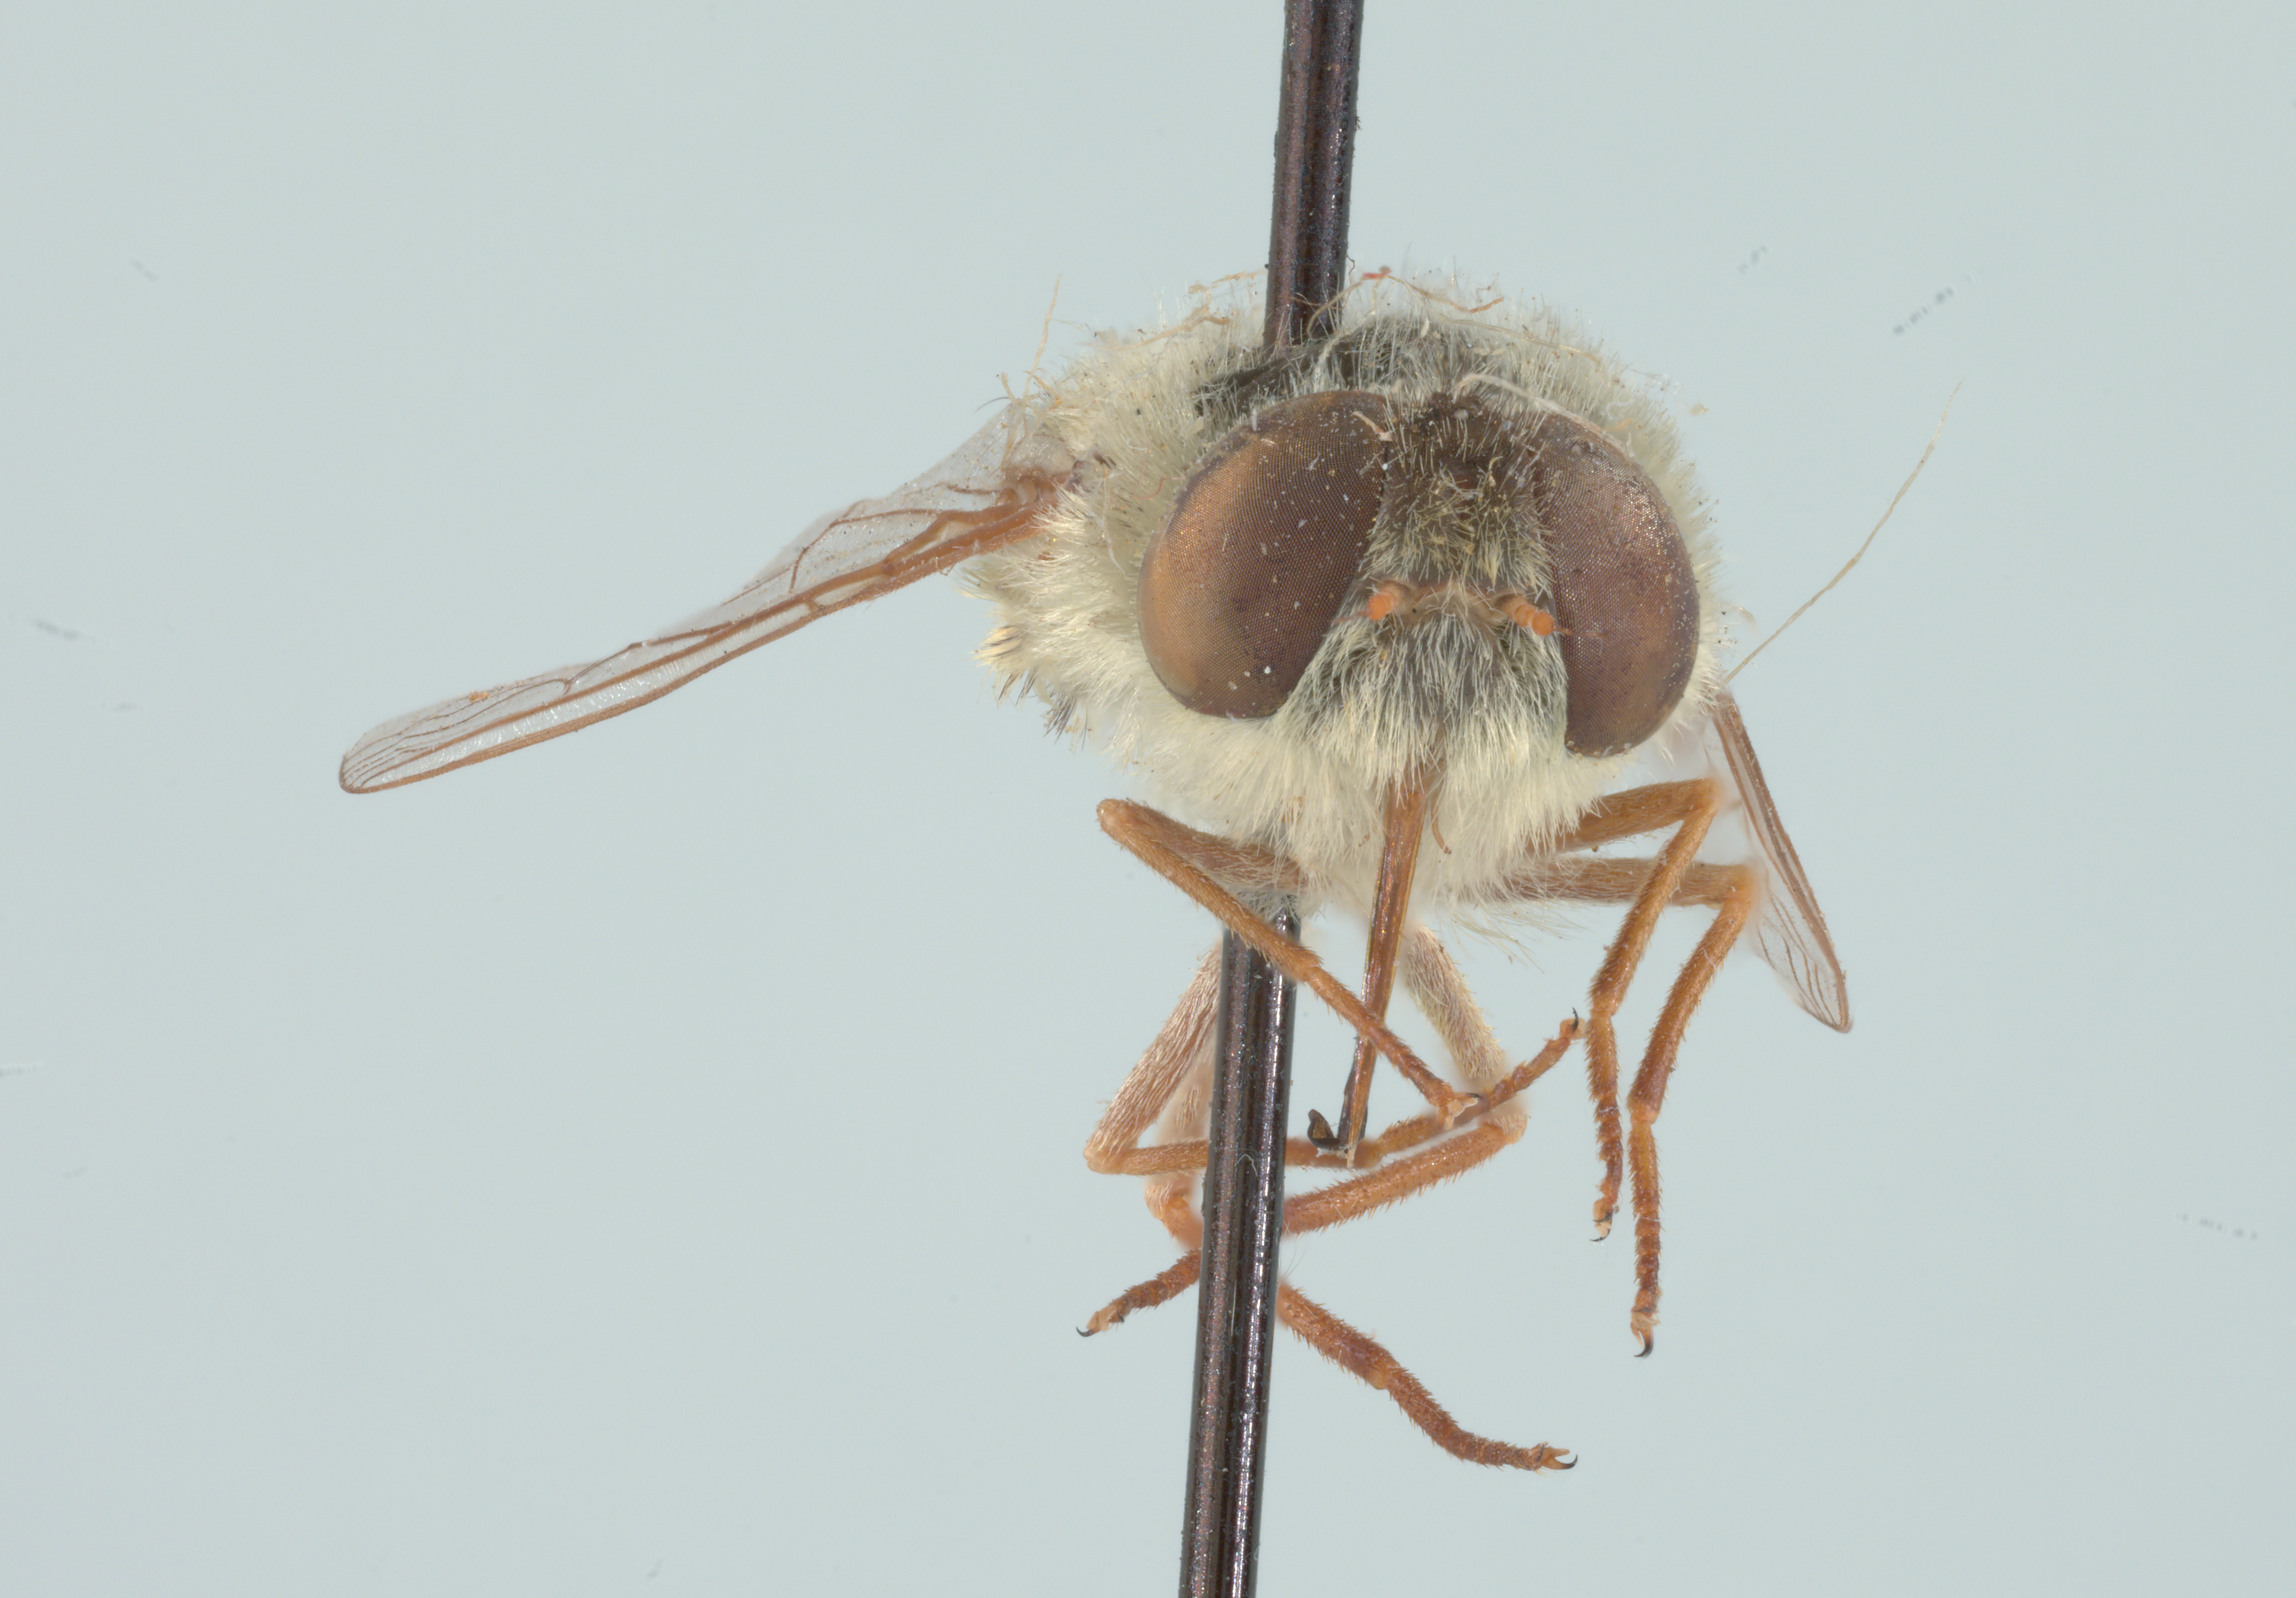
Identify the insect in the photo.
Neorhynchocephalus sackenii
